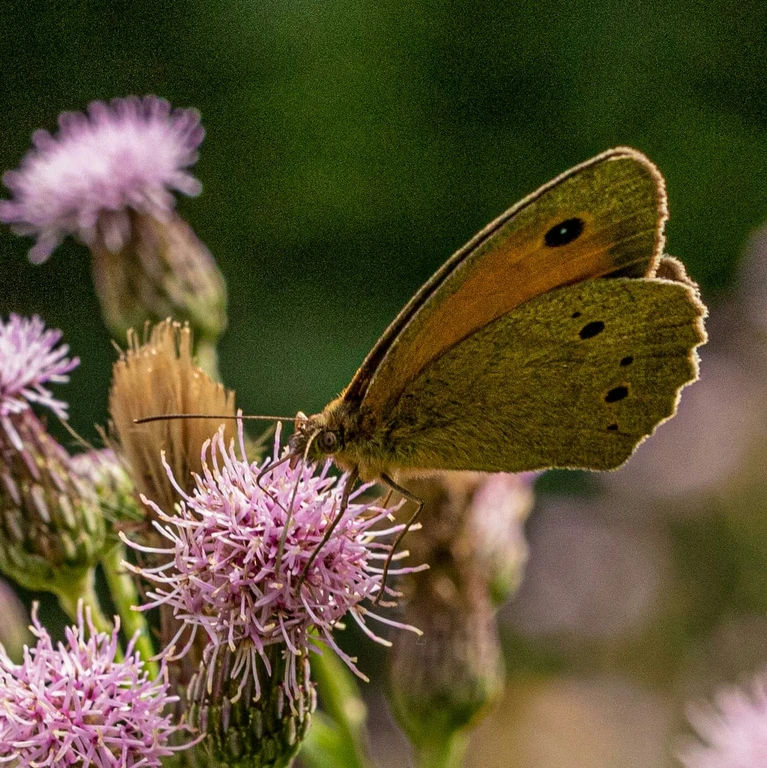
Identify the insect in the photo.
Maniola jurtina
